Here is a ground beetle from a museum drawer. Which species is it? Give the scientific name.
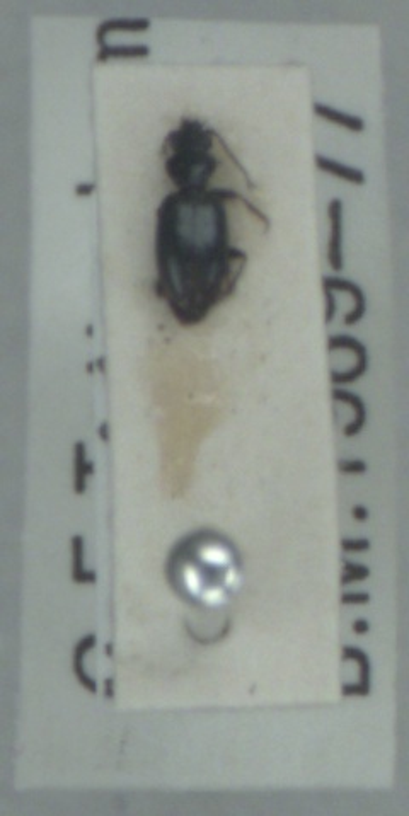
Bembidion minimum
